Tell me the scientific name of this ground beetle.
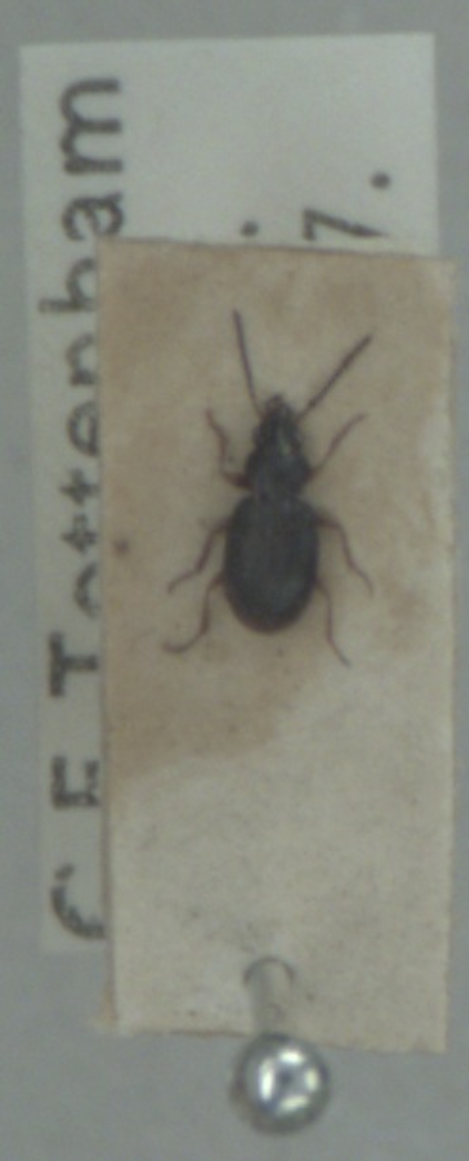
Bembidion assimile
